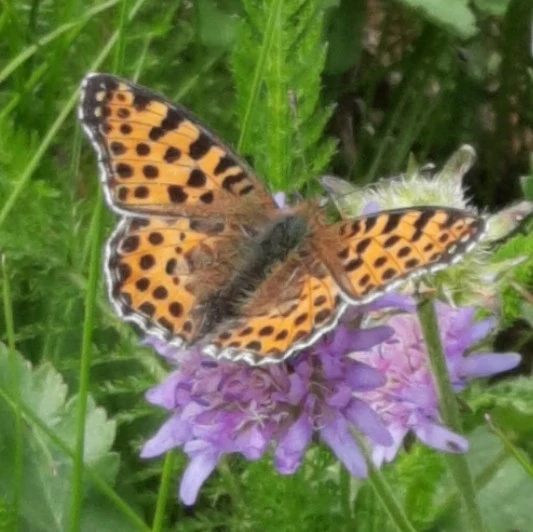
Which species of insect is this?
Issoria lathonia
